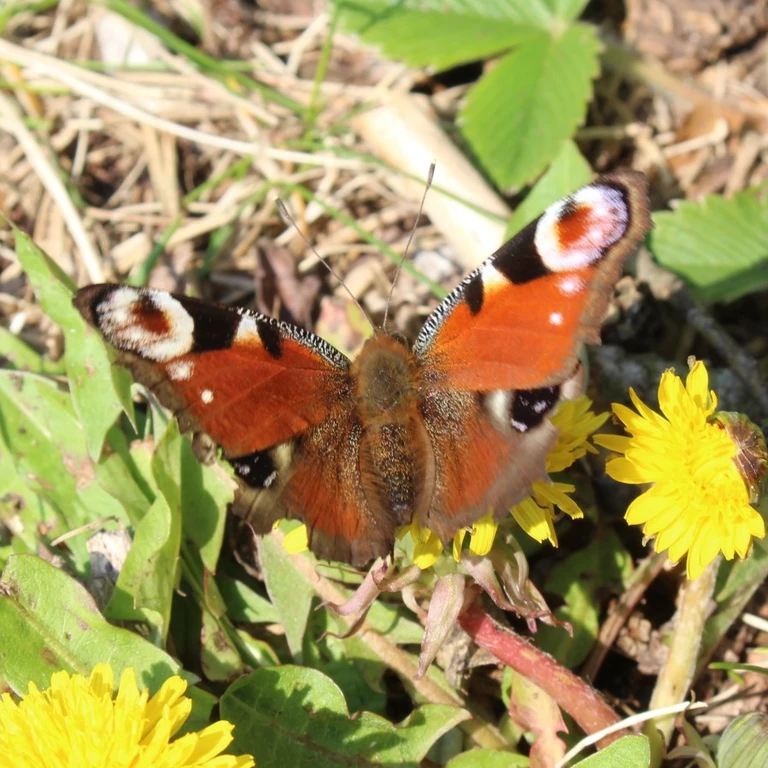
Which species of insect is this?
Aglais io
